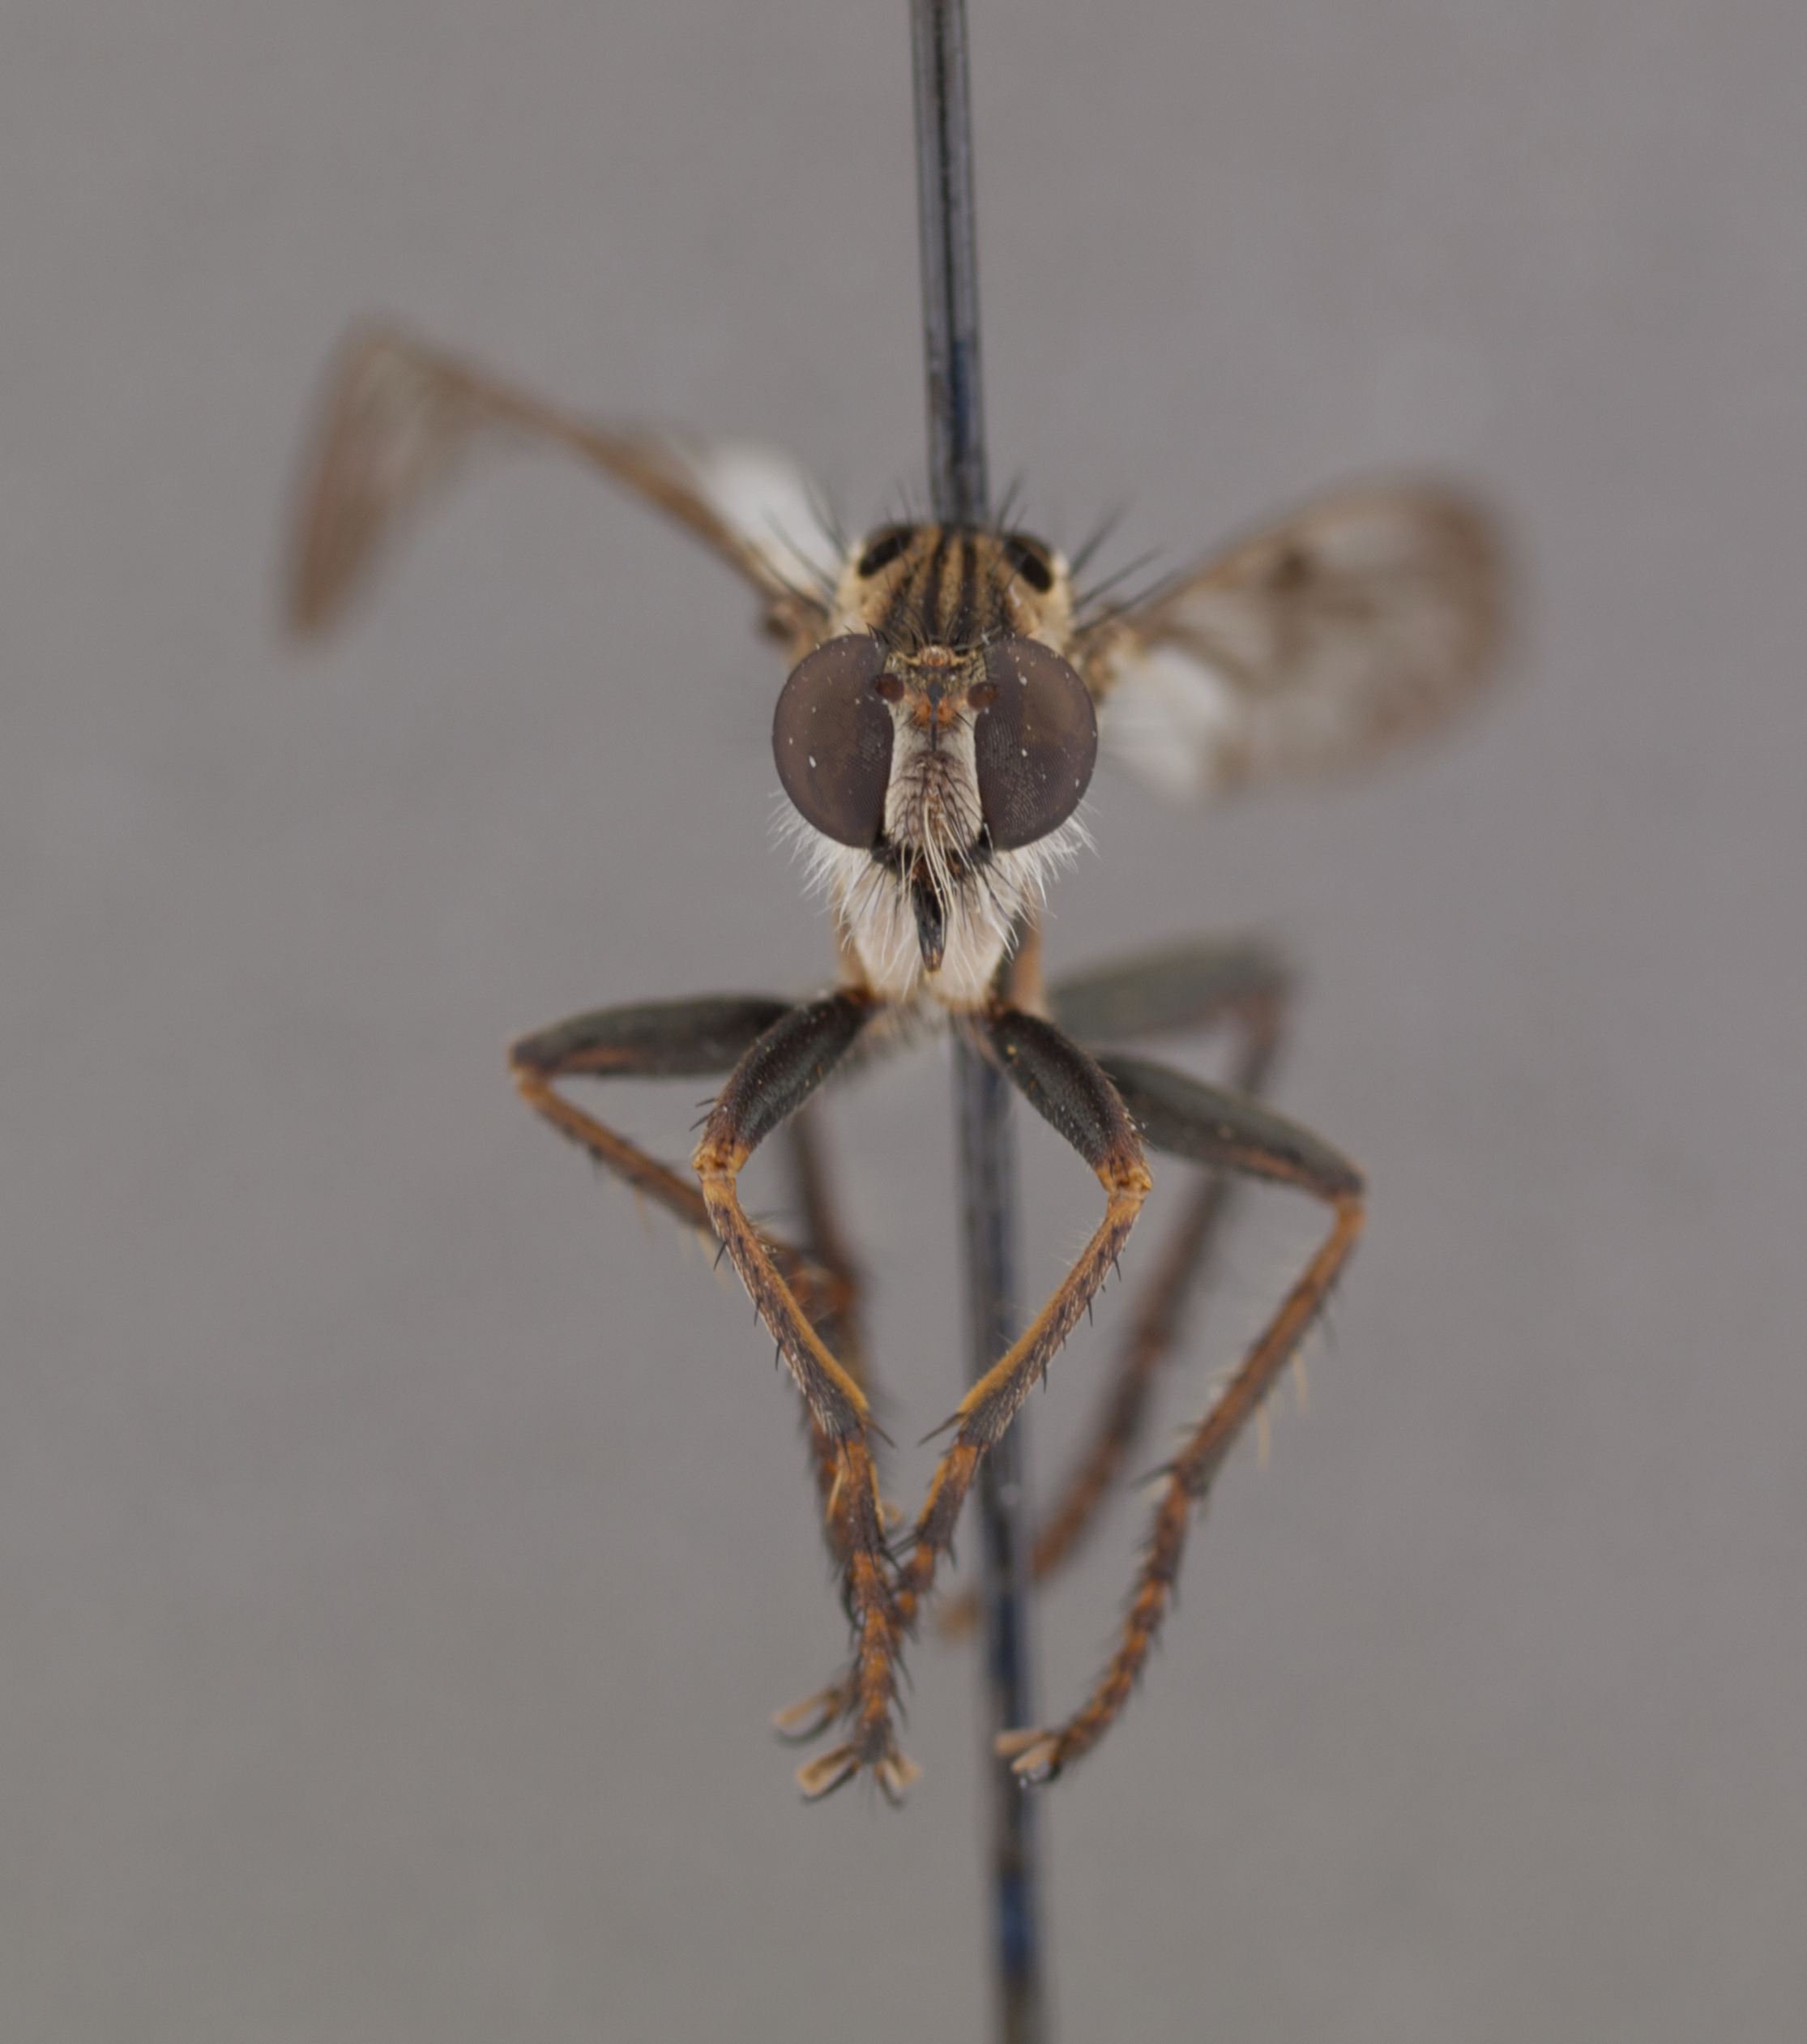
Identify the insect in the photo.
Hypenetes stigmatias
